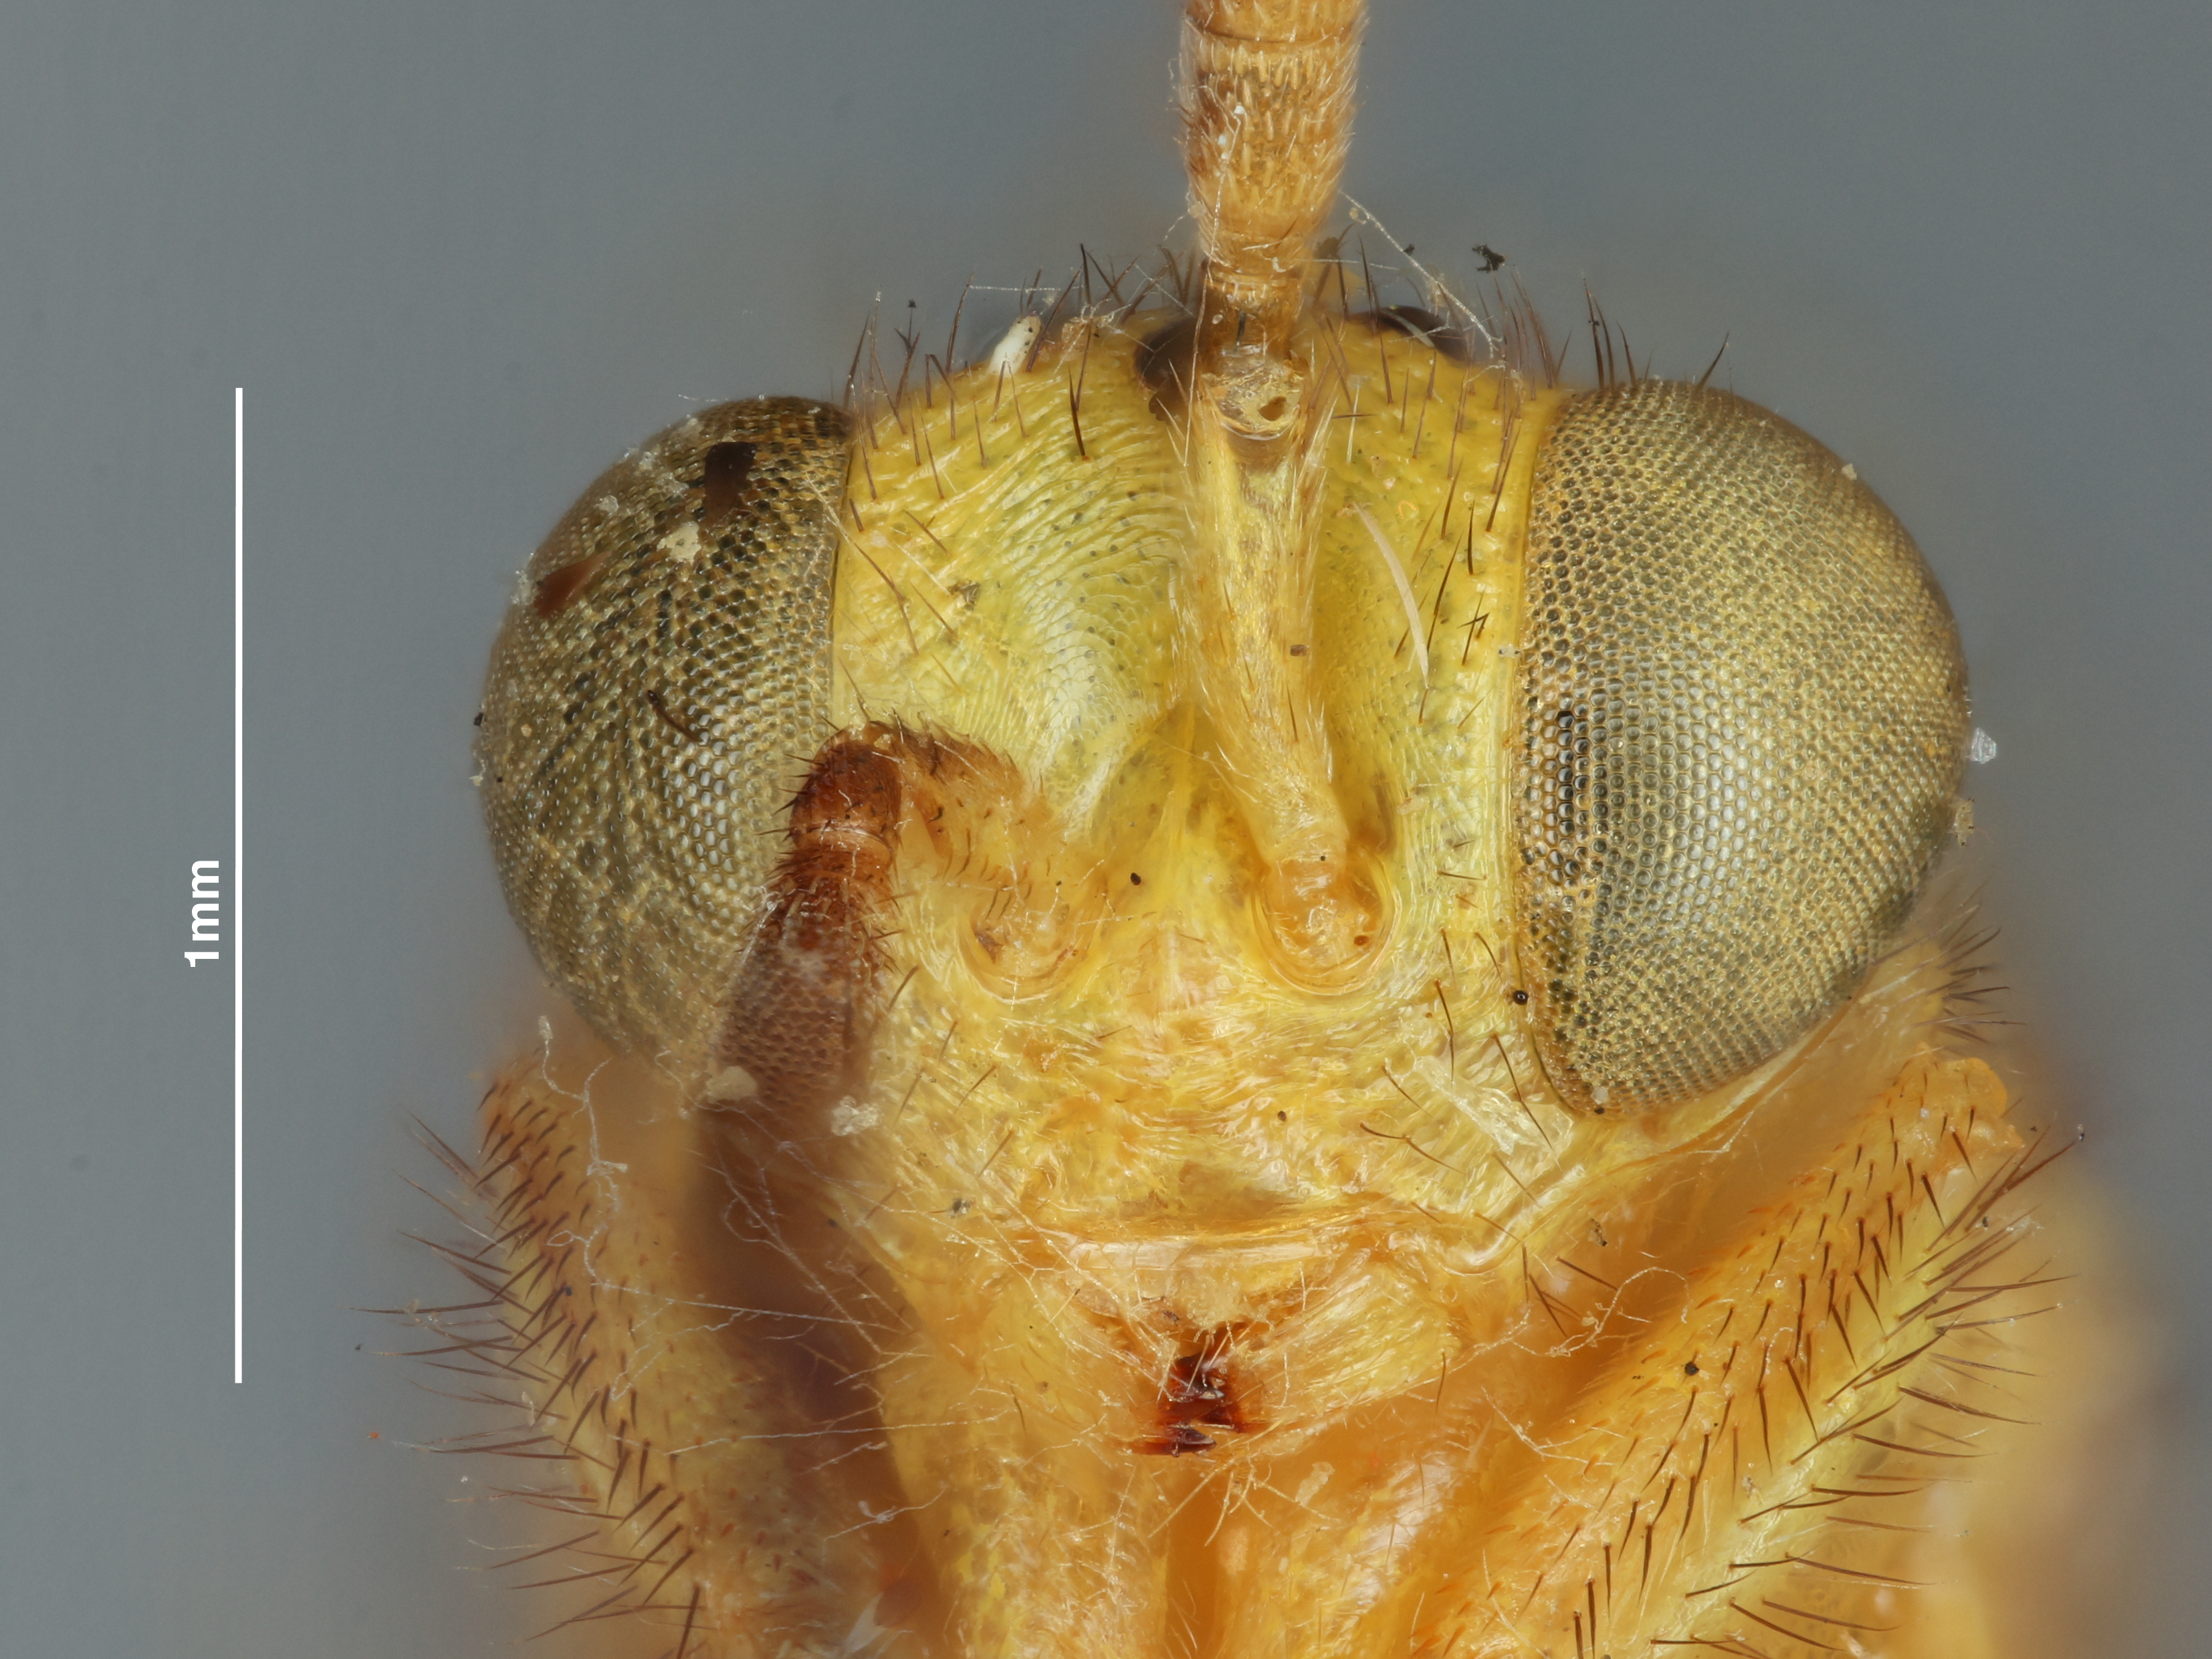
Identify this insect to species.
Spilochalcis urichi
